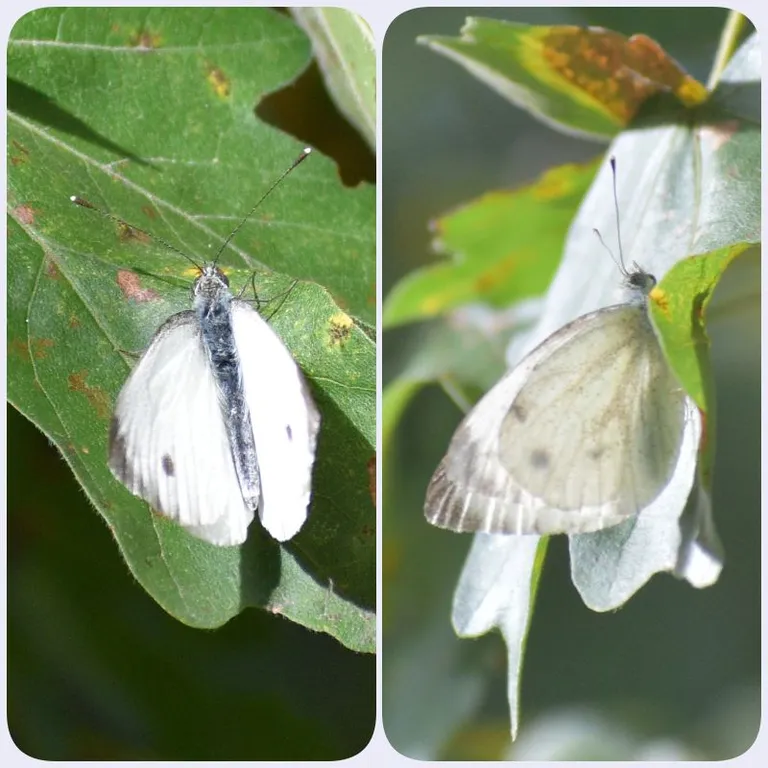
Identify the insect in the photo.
Pieris napi
